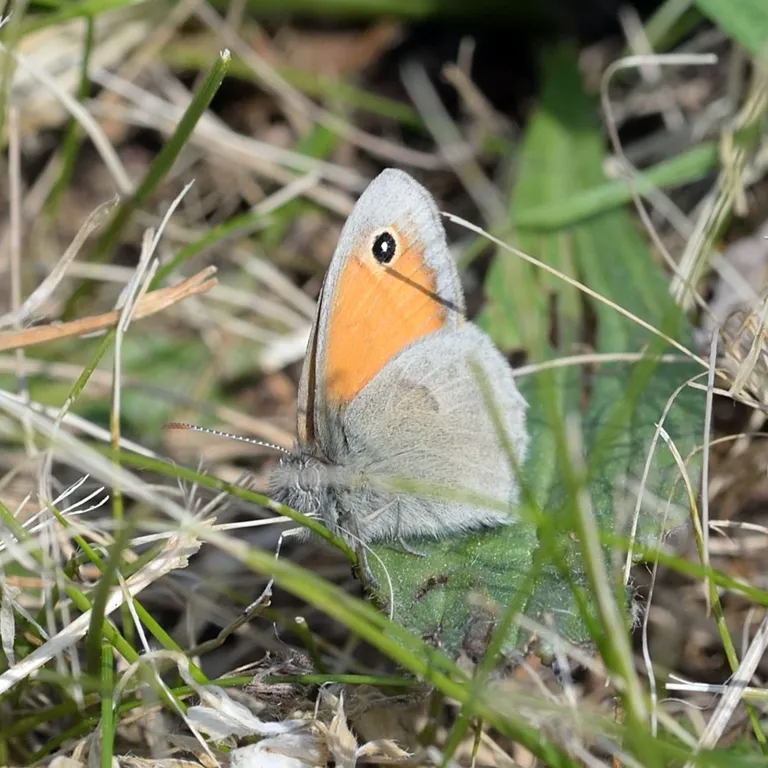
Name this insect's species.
Coenonympha pamphilus
